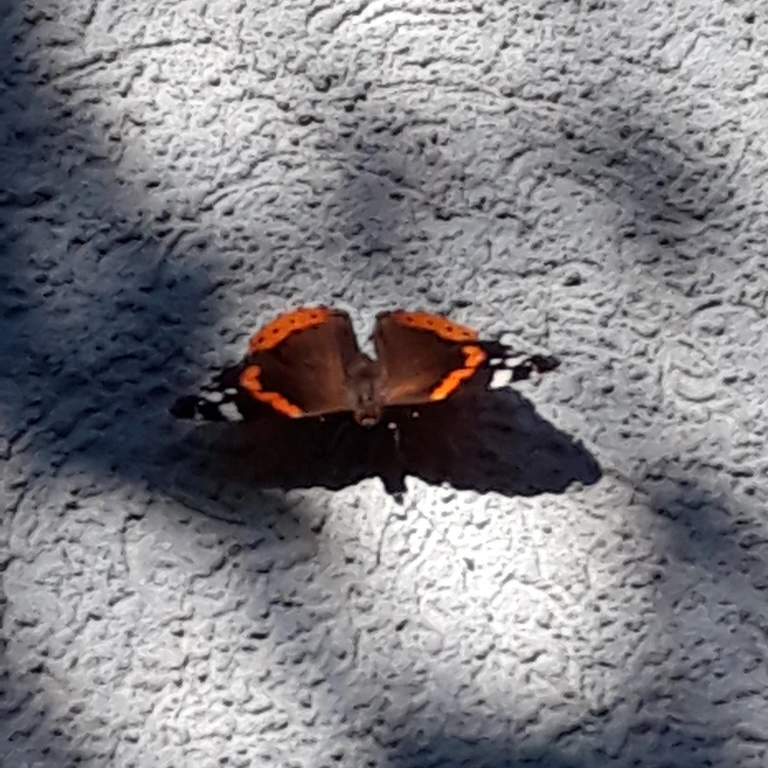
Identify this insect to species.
Vanessa atalanta
